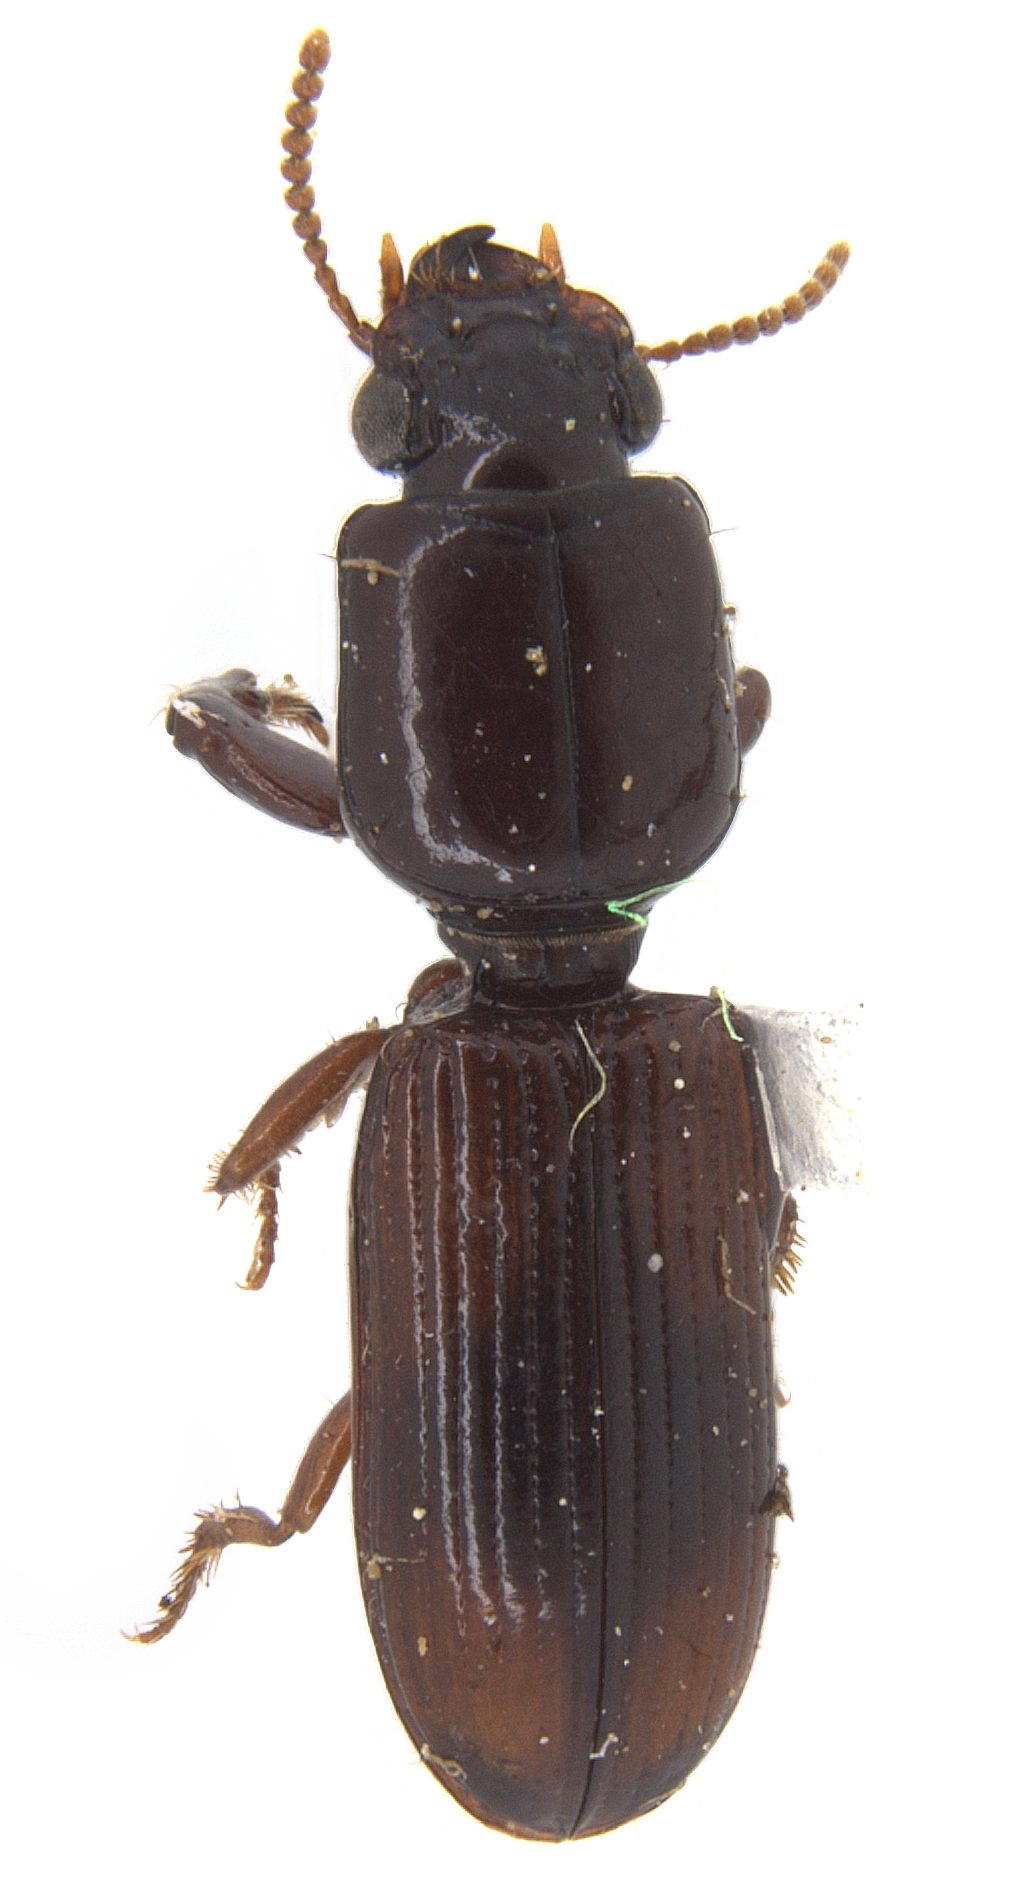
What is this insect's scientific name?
Clivina fasciata
